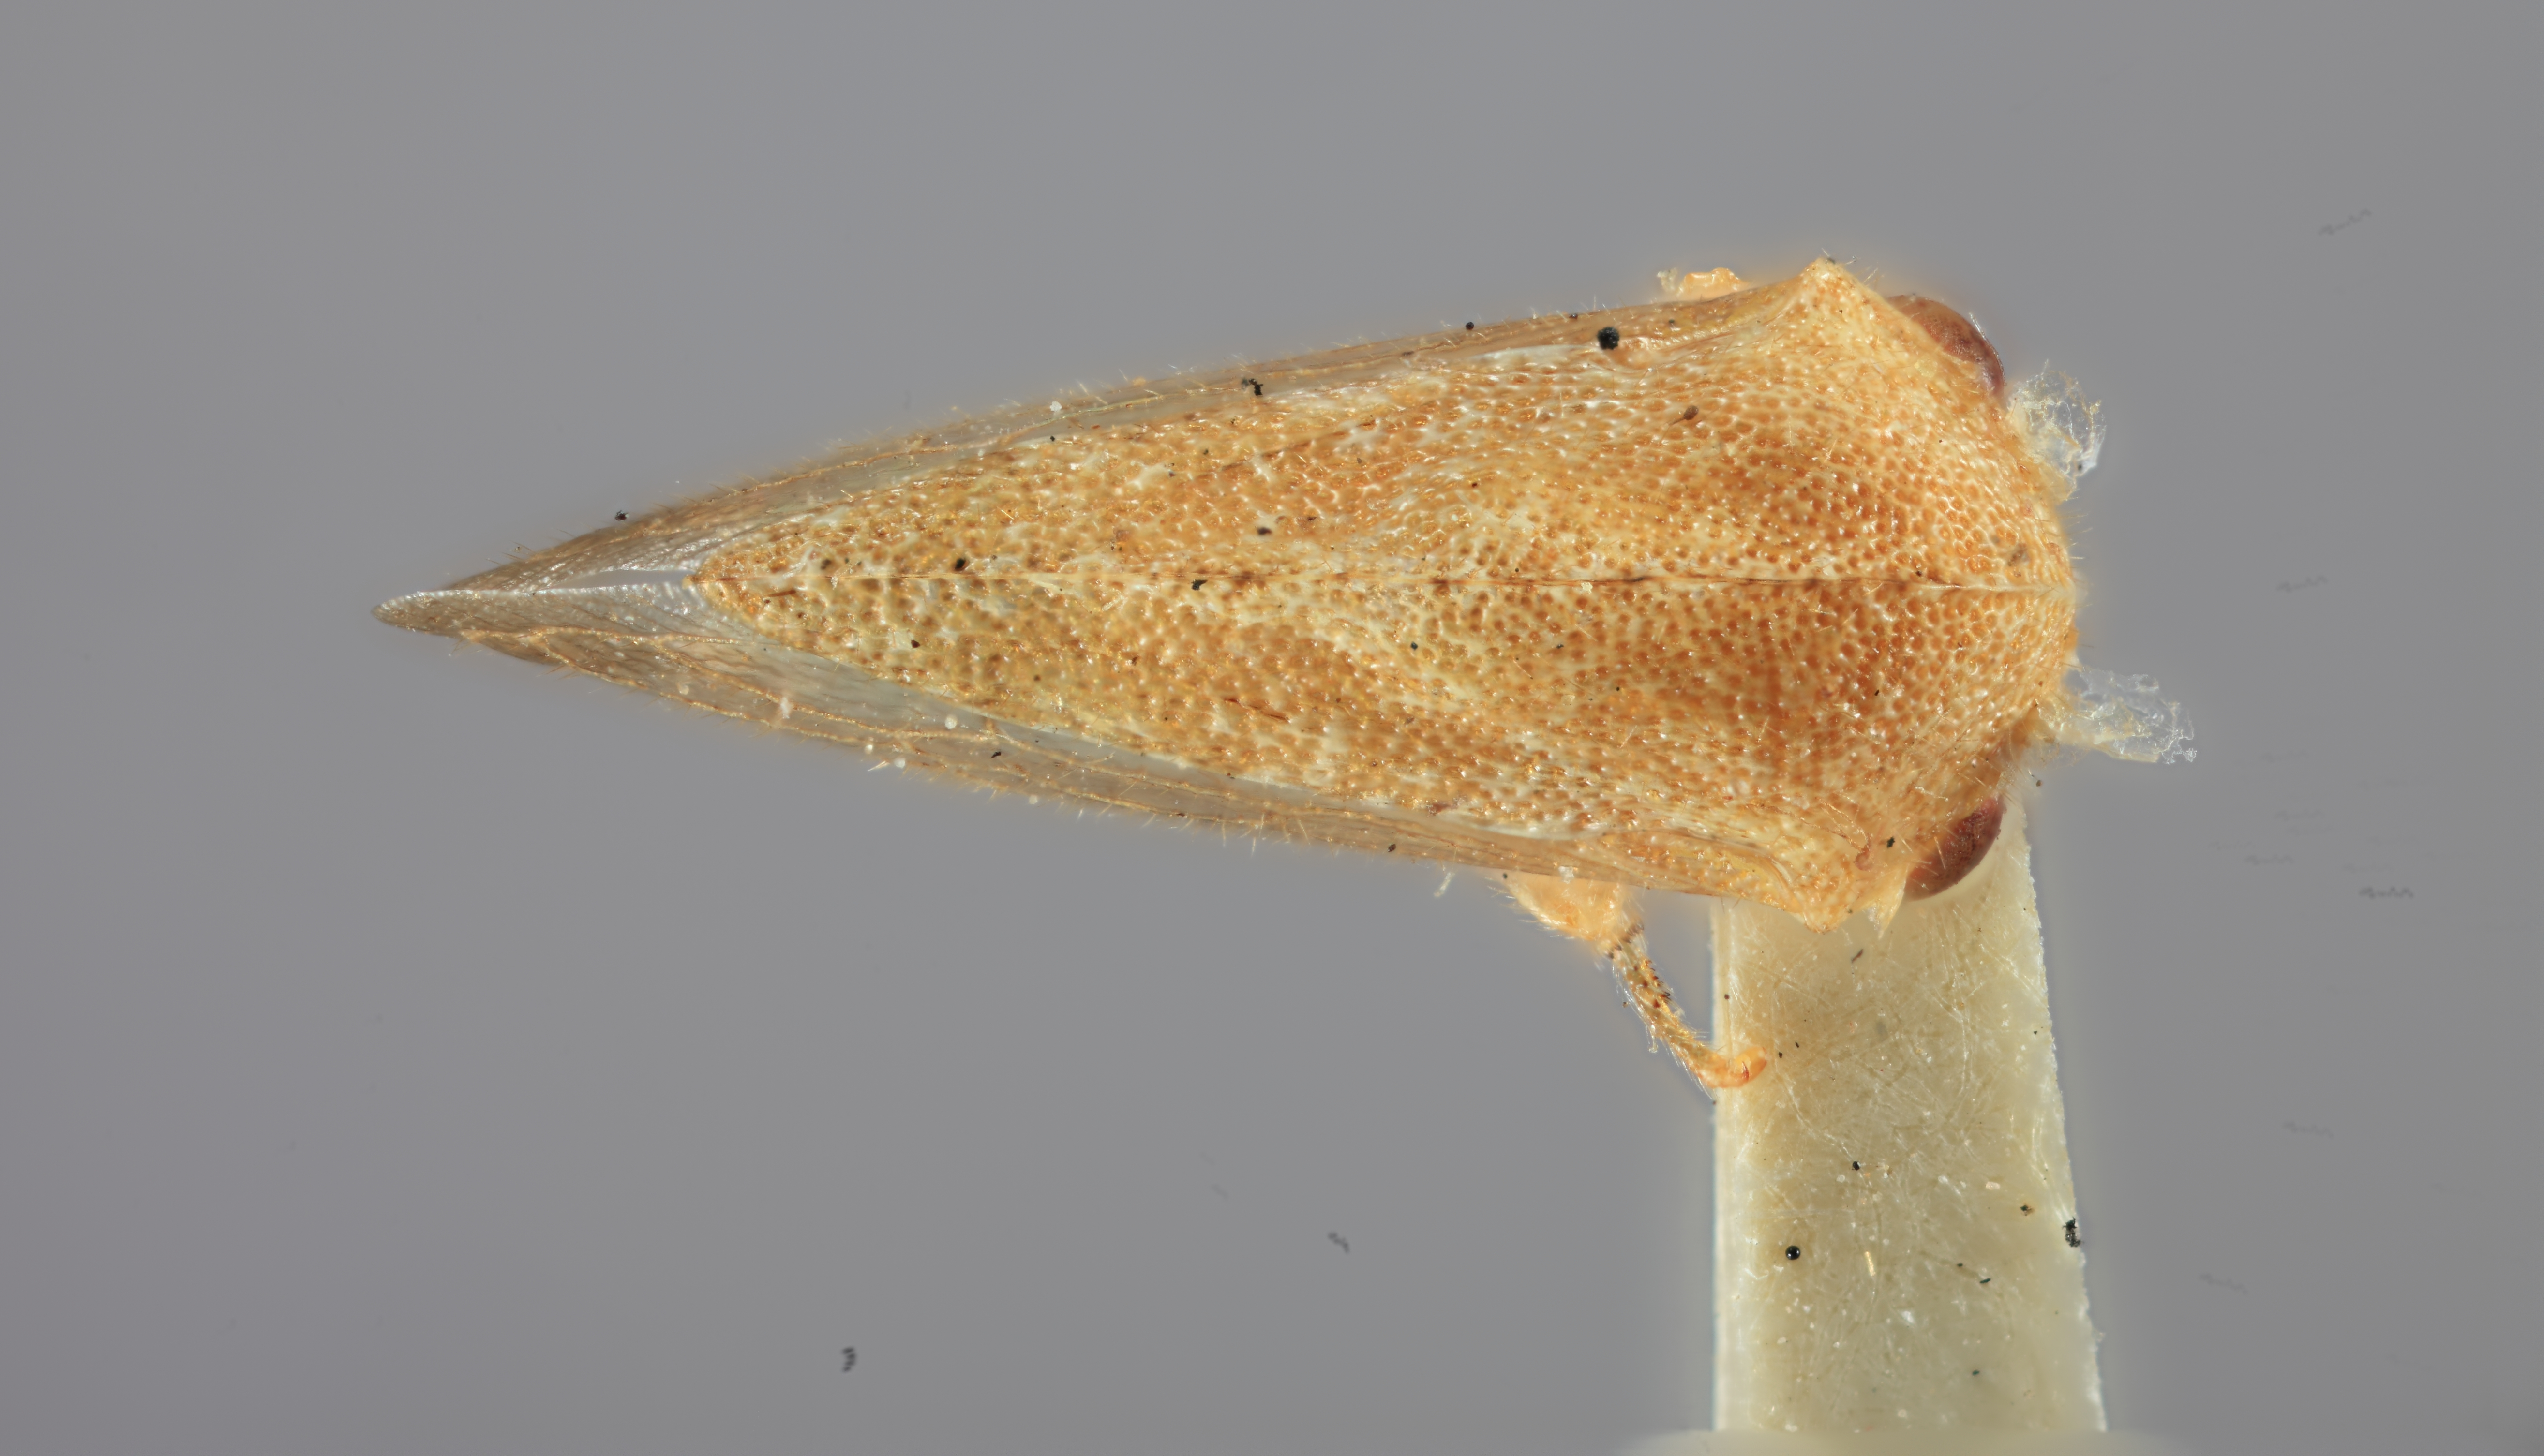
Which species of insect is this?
Atymna reticulata
